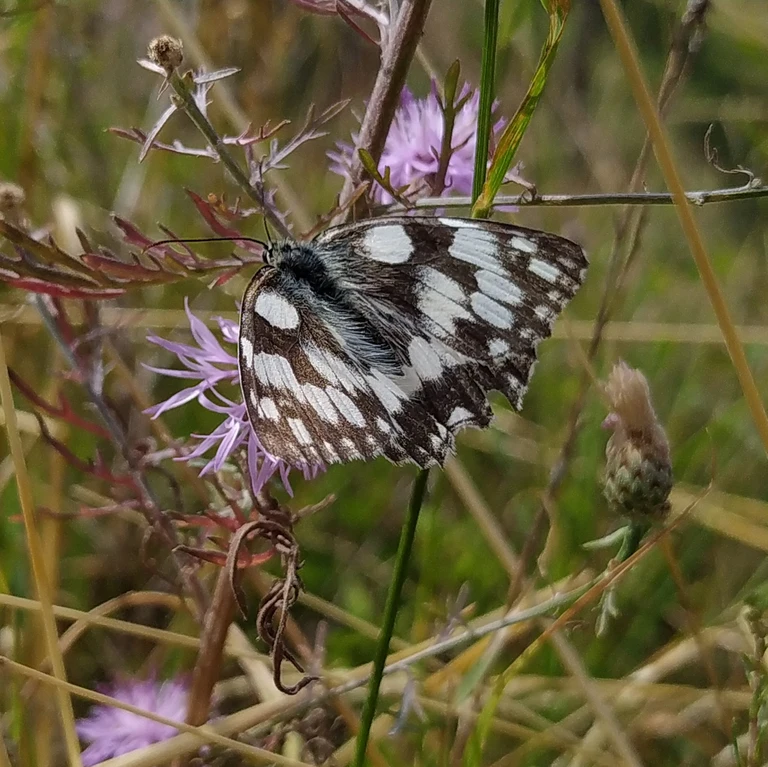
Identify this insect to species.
Melanargia galathea
